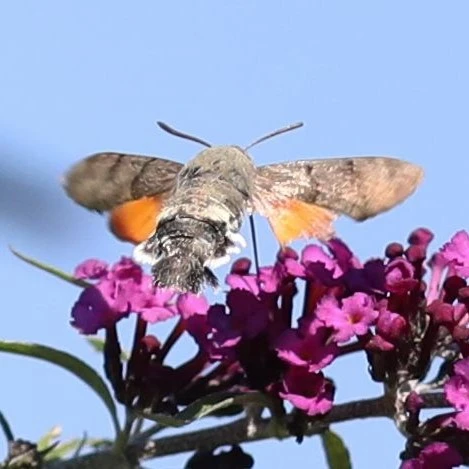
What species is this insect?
Macroglossum stellatarum
